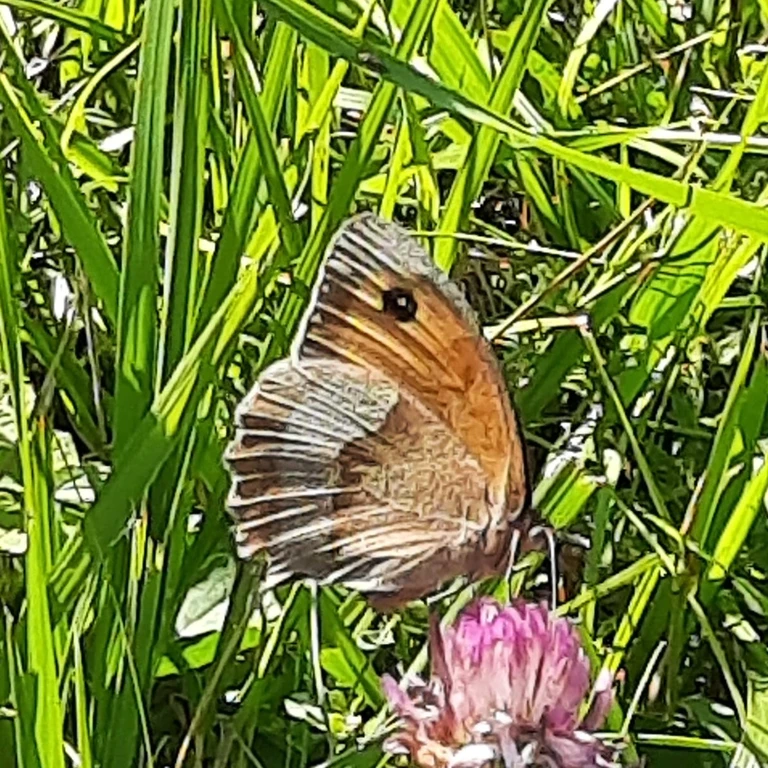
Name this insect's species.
Maniola jurtina
